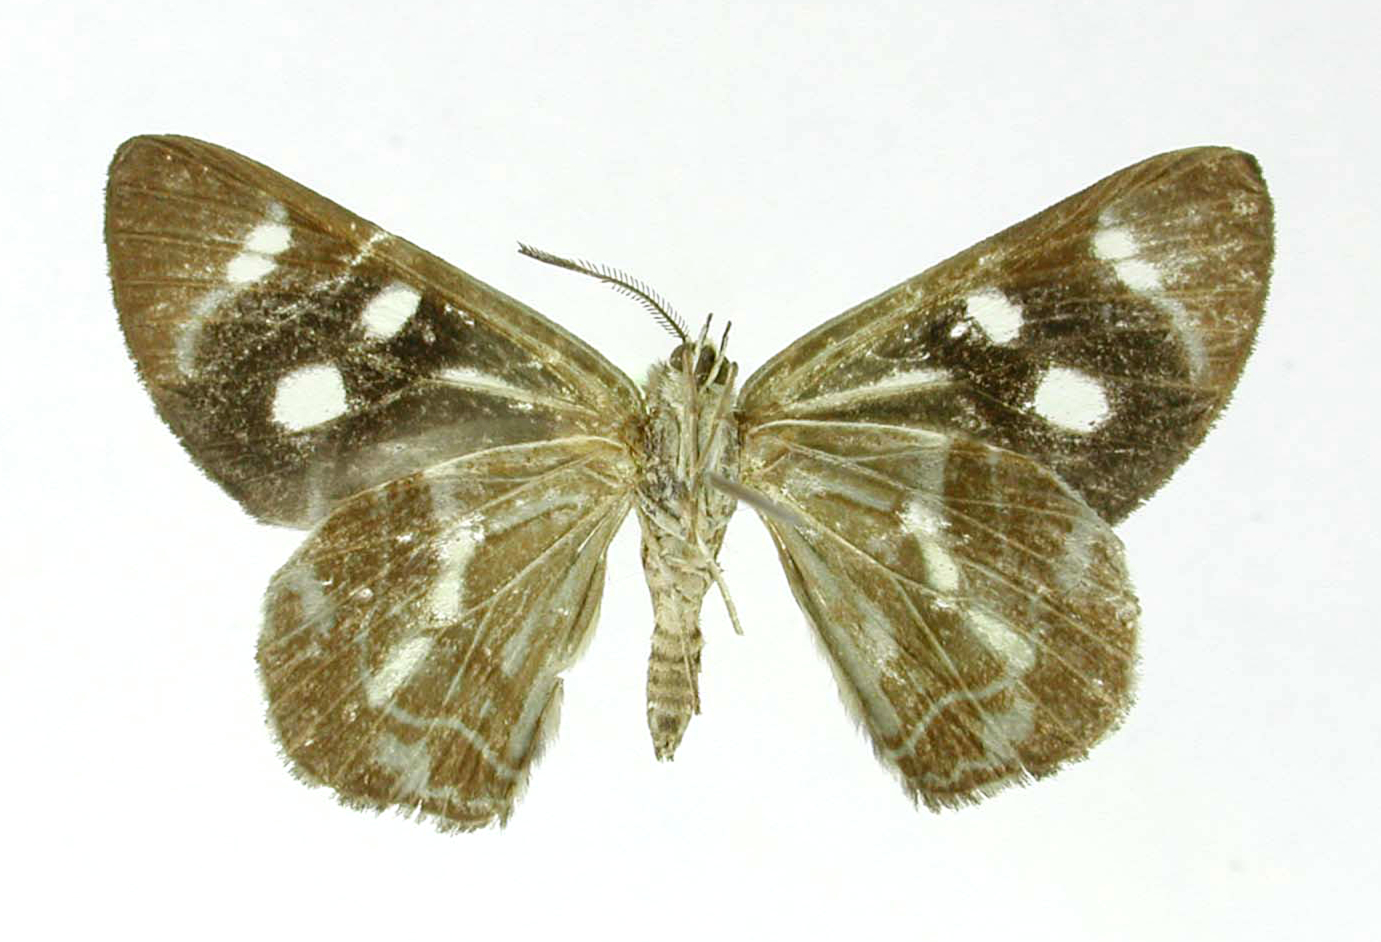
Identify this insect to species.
Spiloctenia fassli
